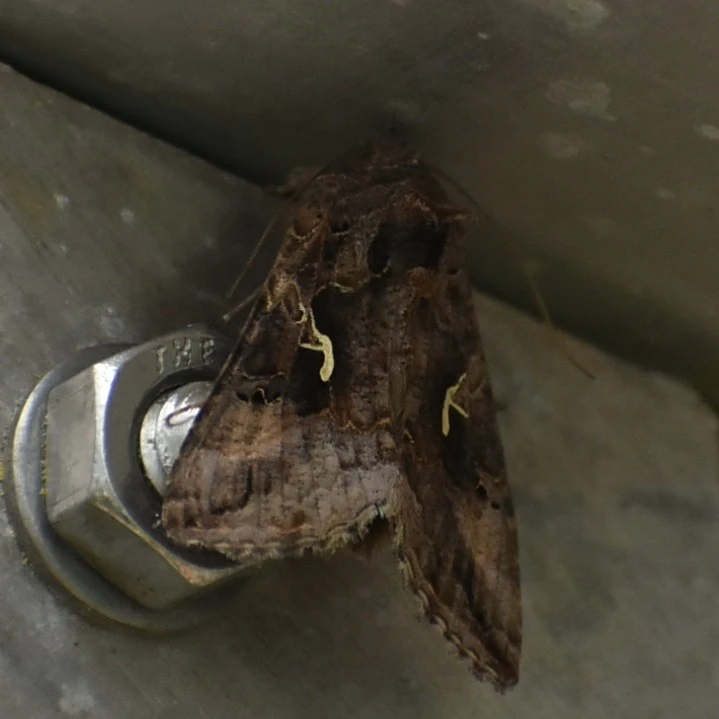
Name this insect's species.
Autographa gamma
